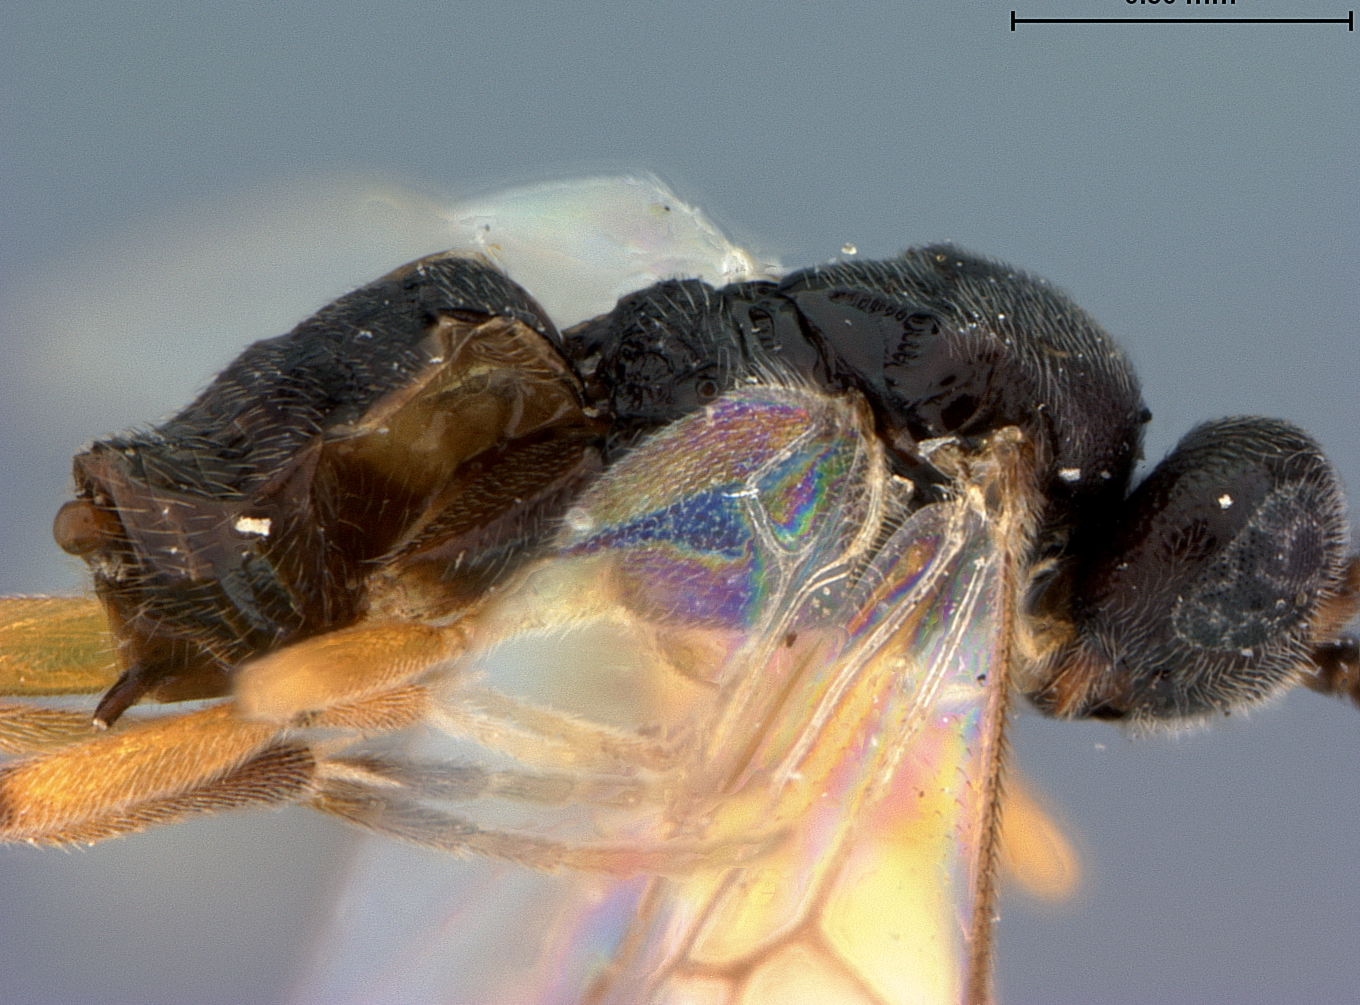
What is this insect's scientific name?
Apanteles alypiae
